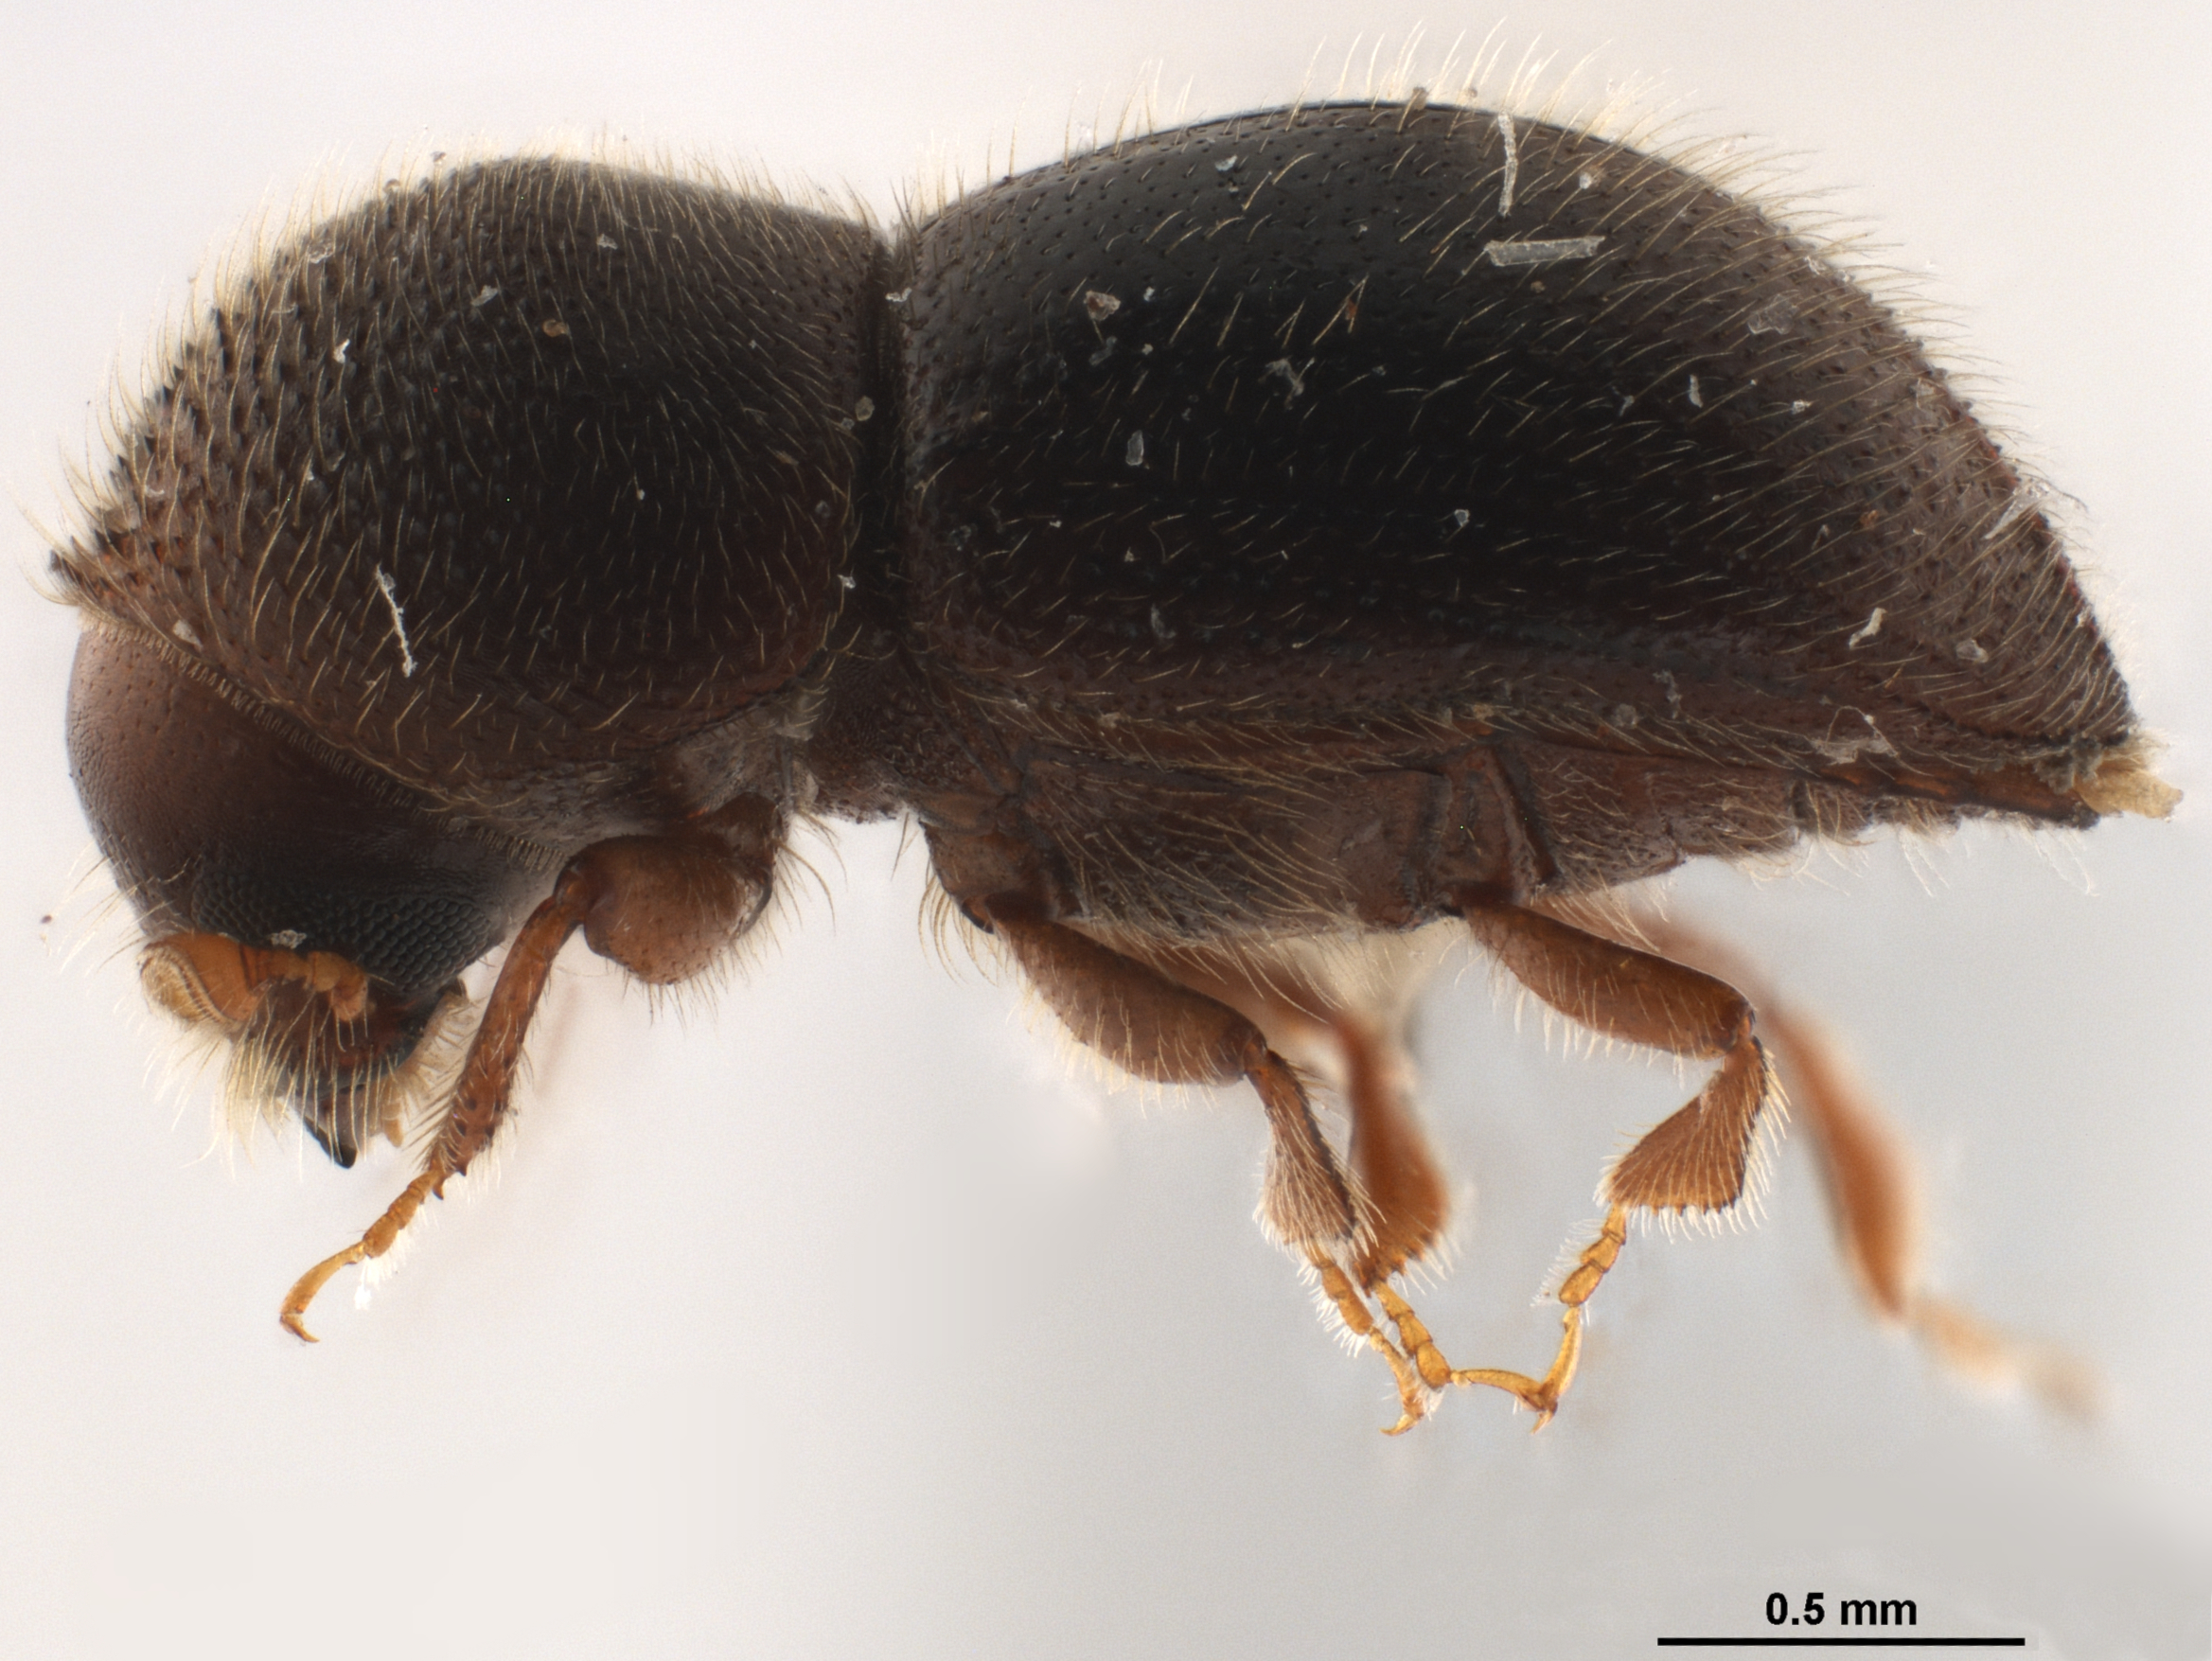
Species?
Dryocoetoides monachus
